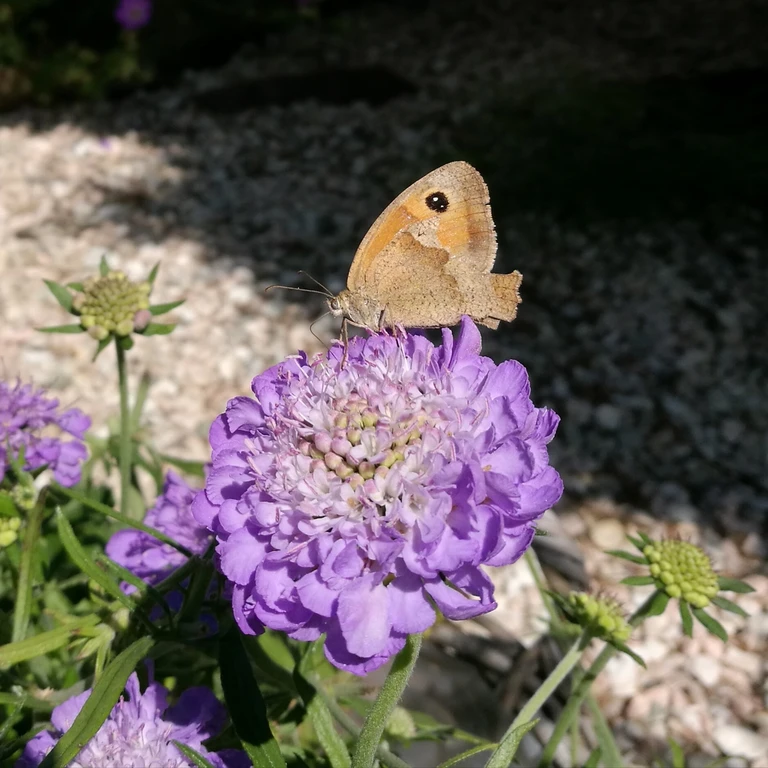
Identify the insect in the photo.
Maniola jurtina
